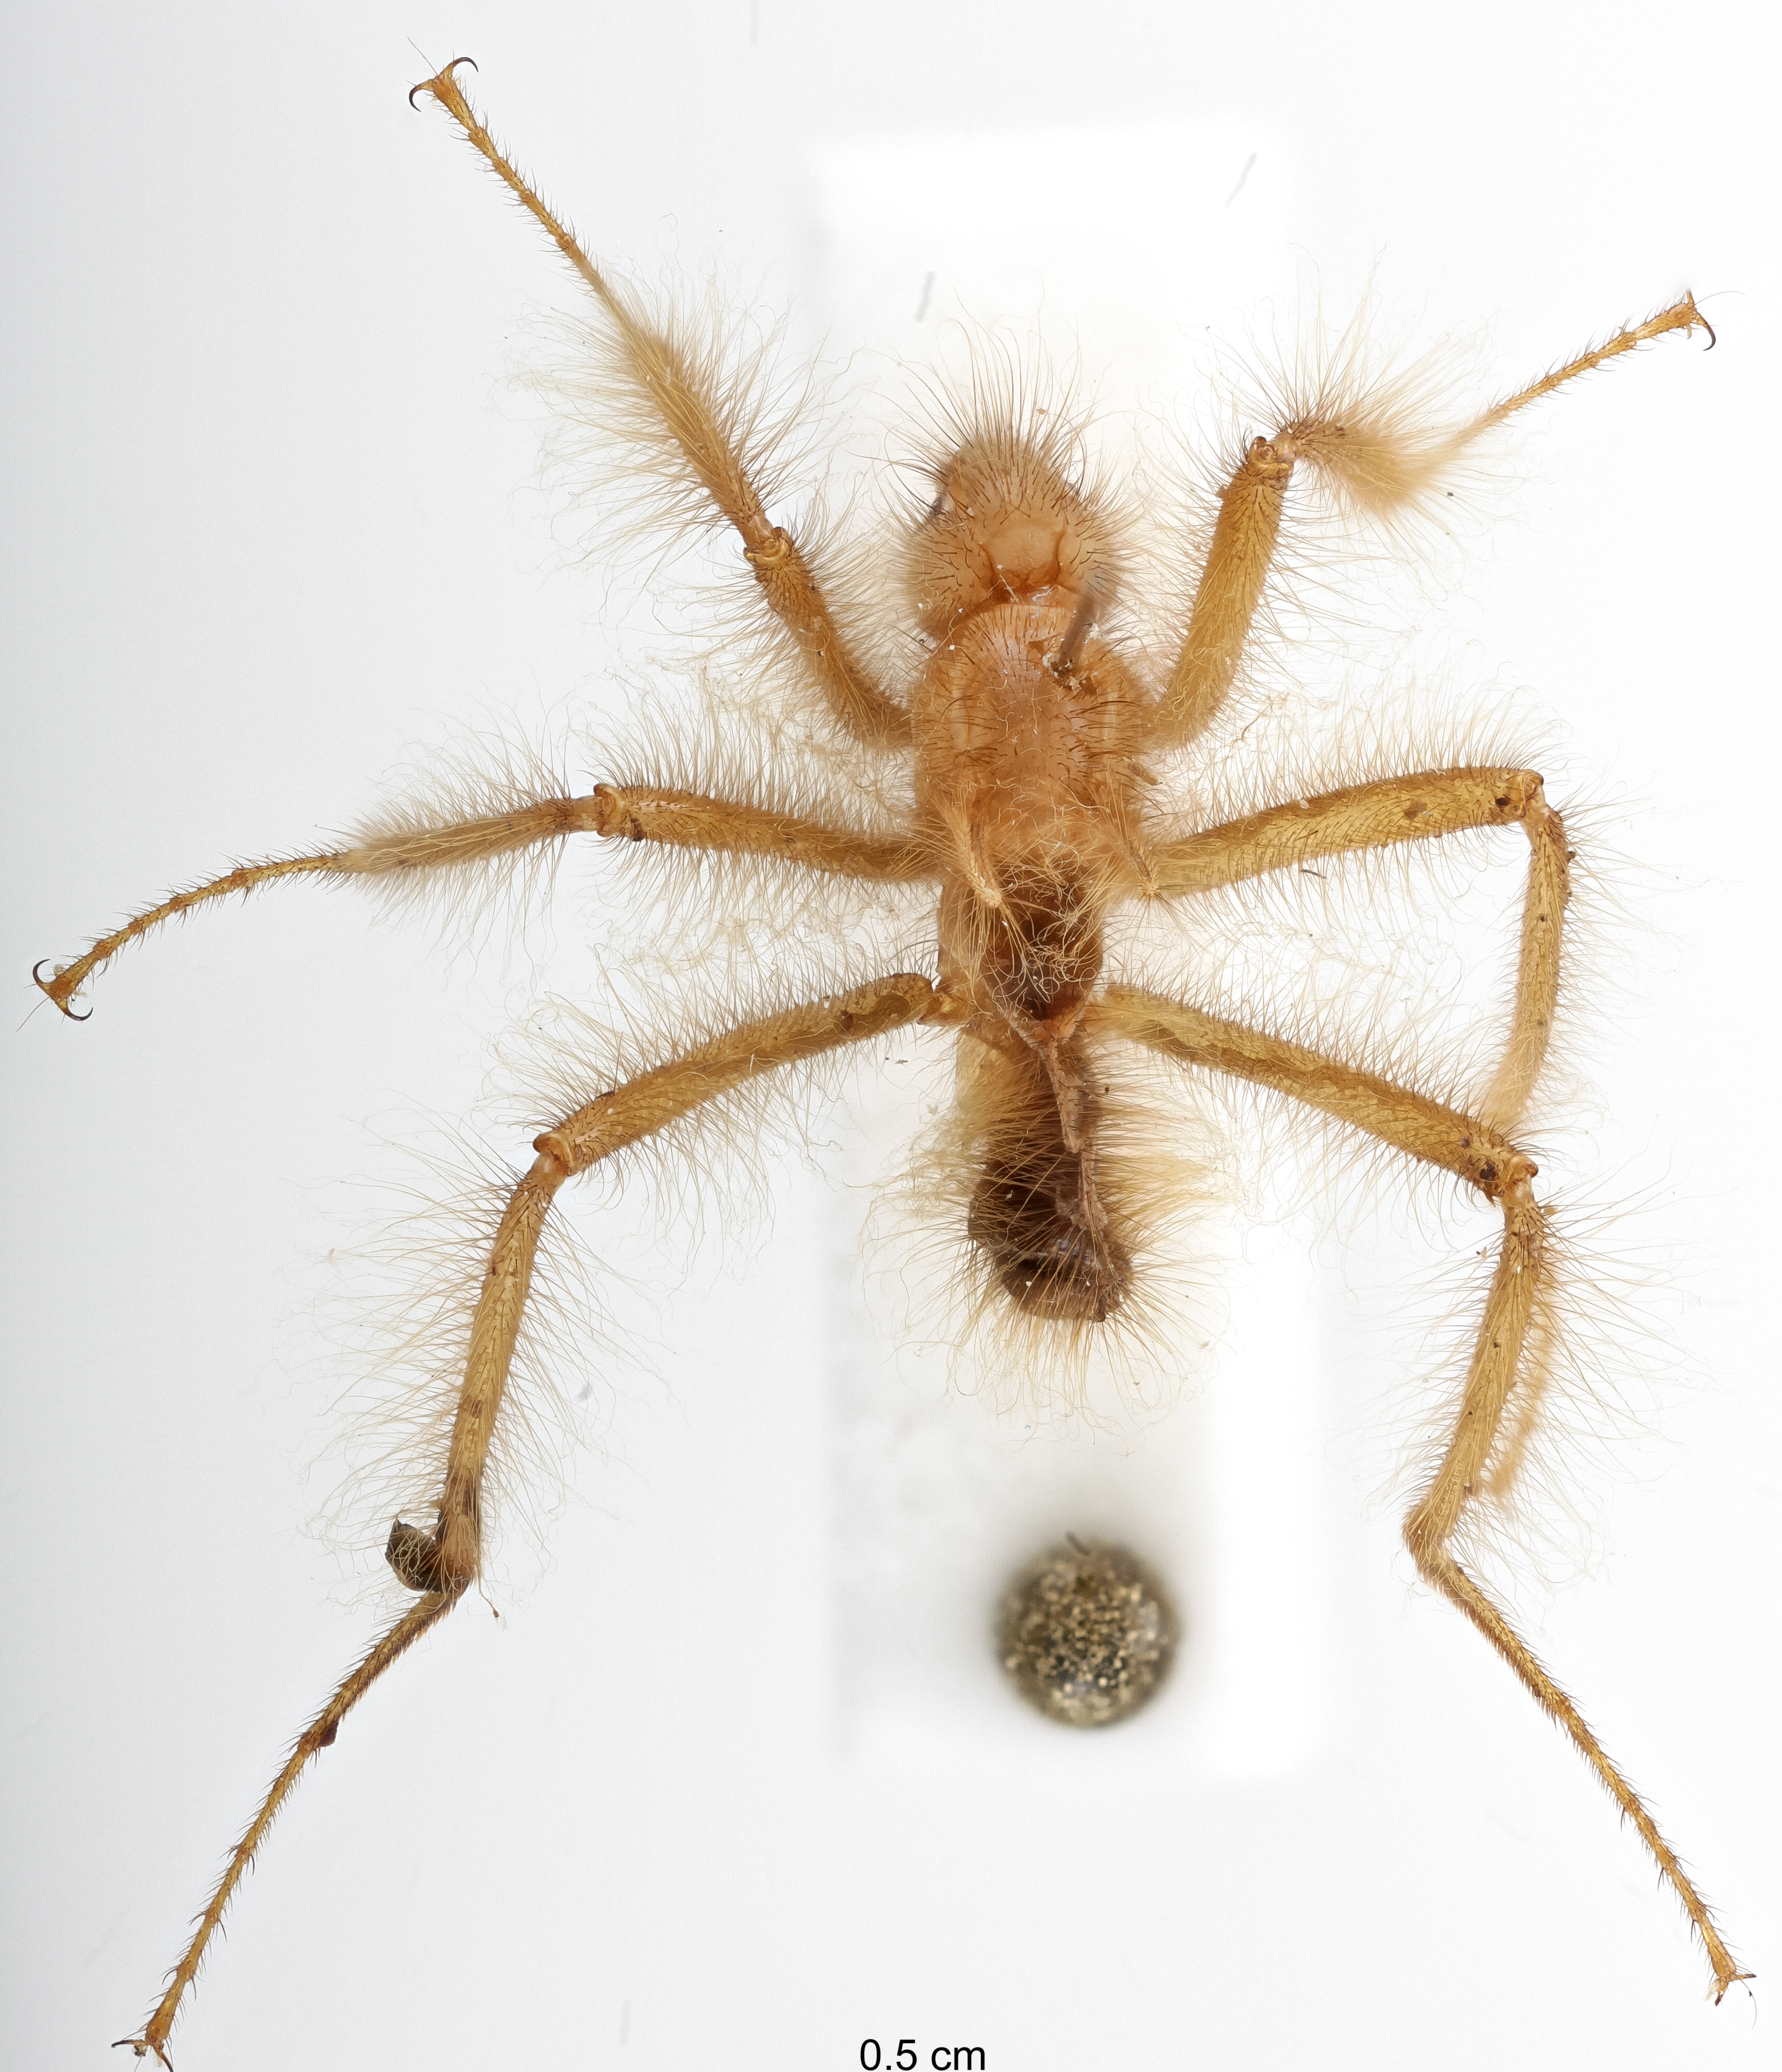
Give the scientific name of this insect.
Mormotomyia hirsuta
